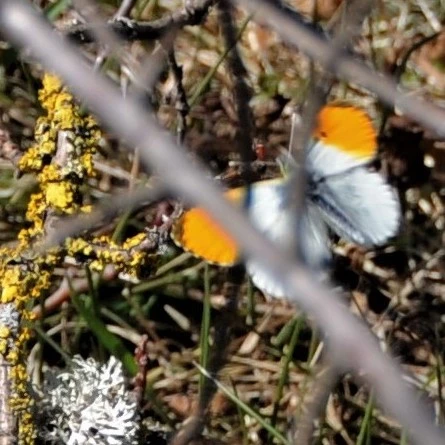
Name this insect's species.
Anthocharis cardamines
